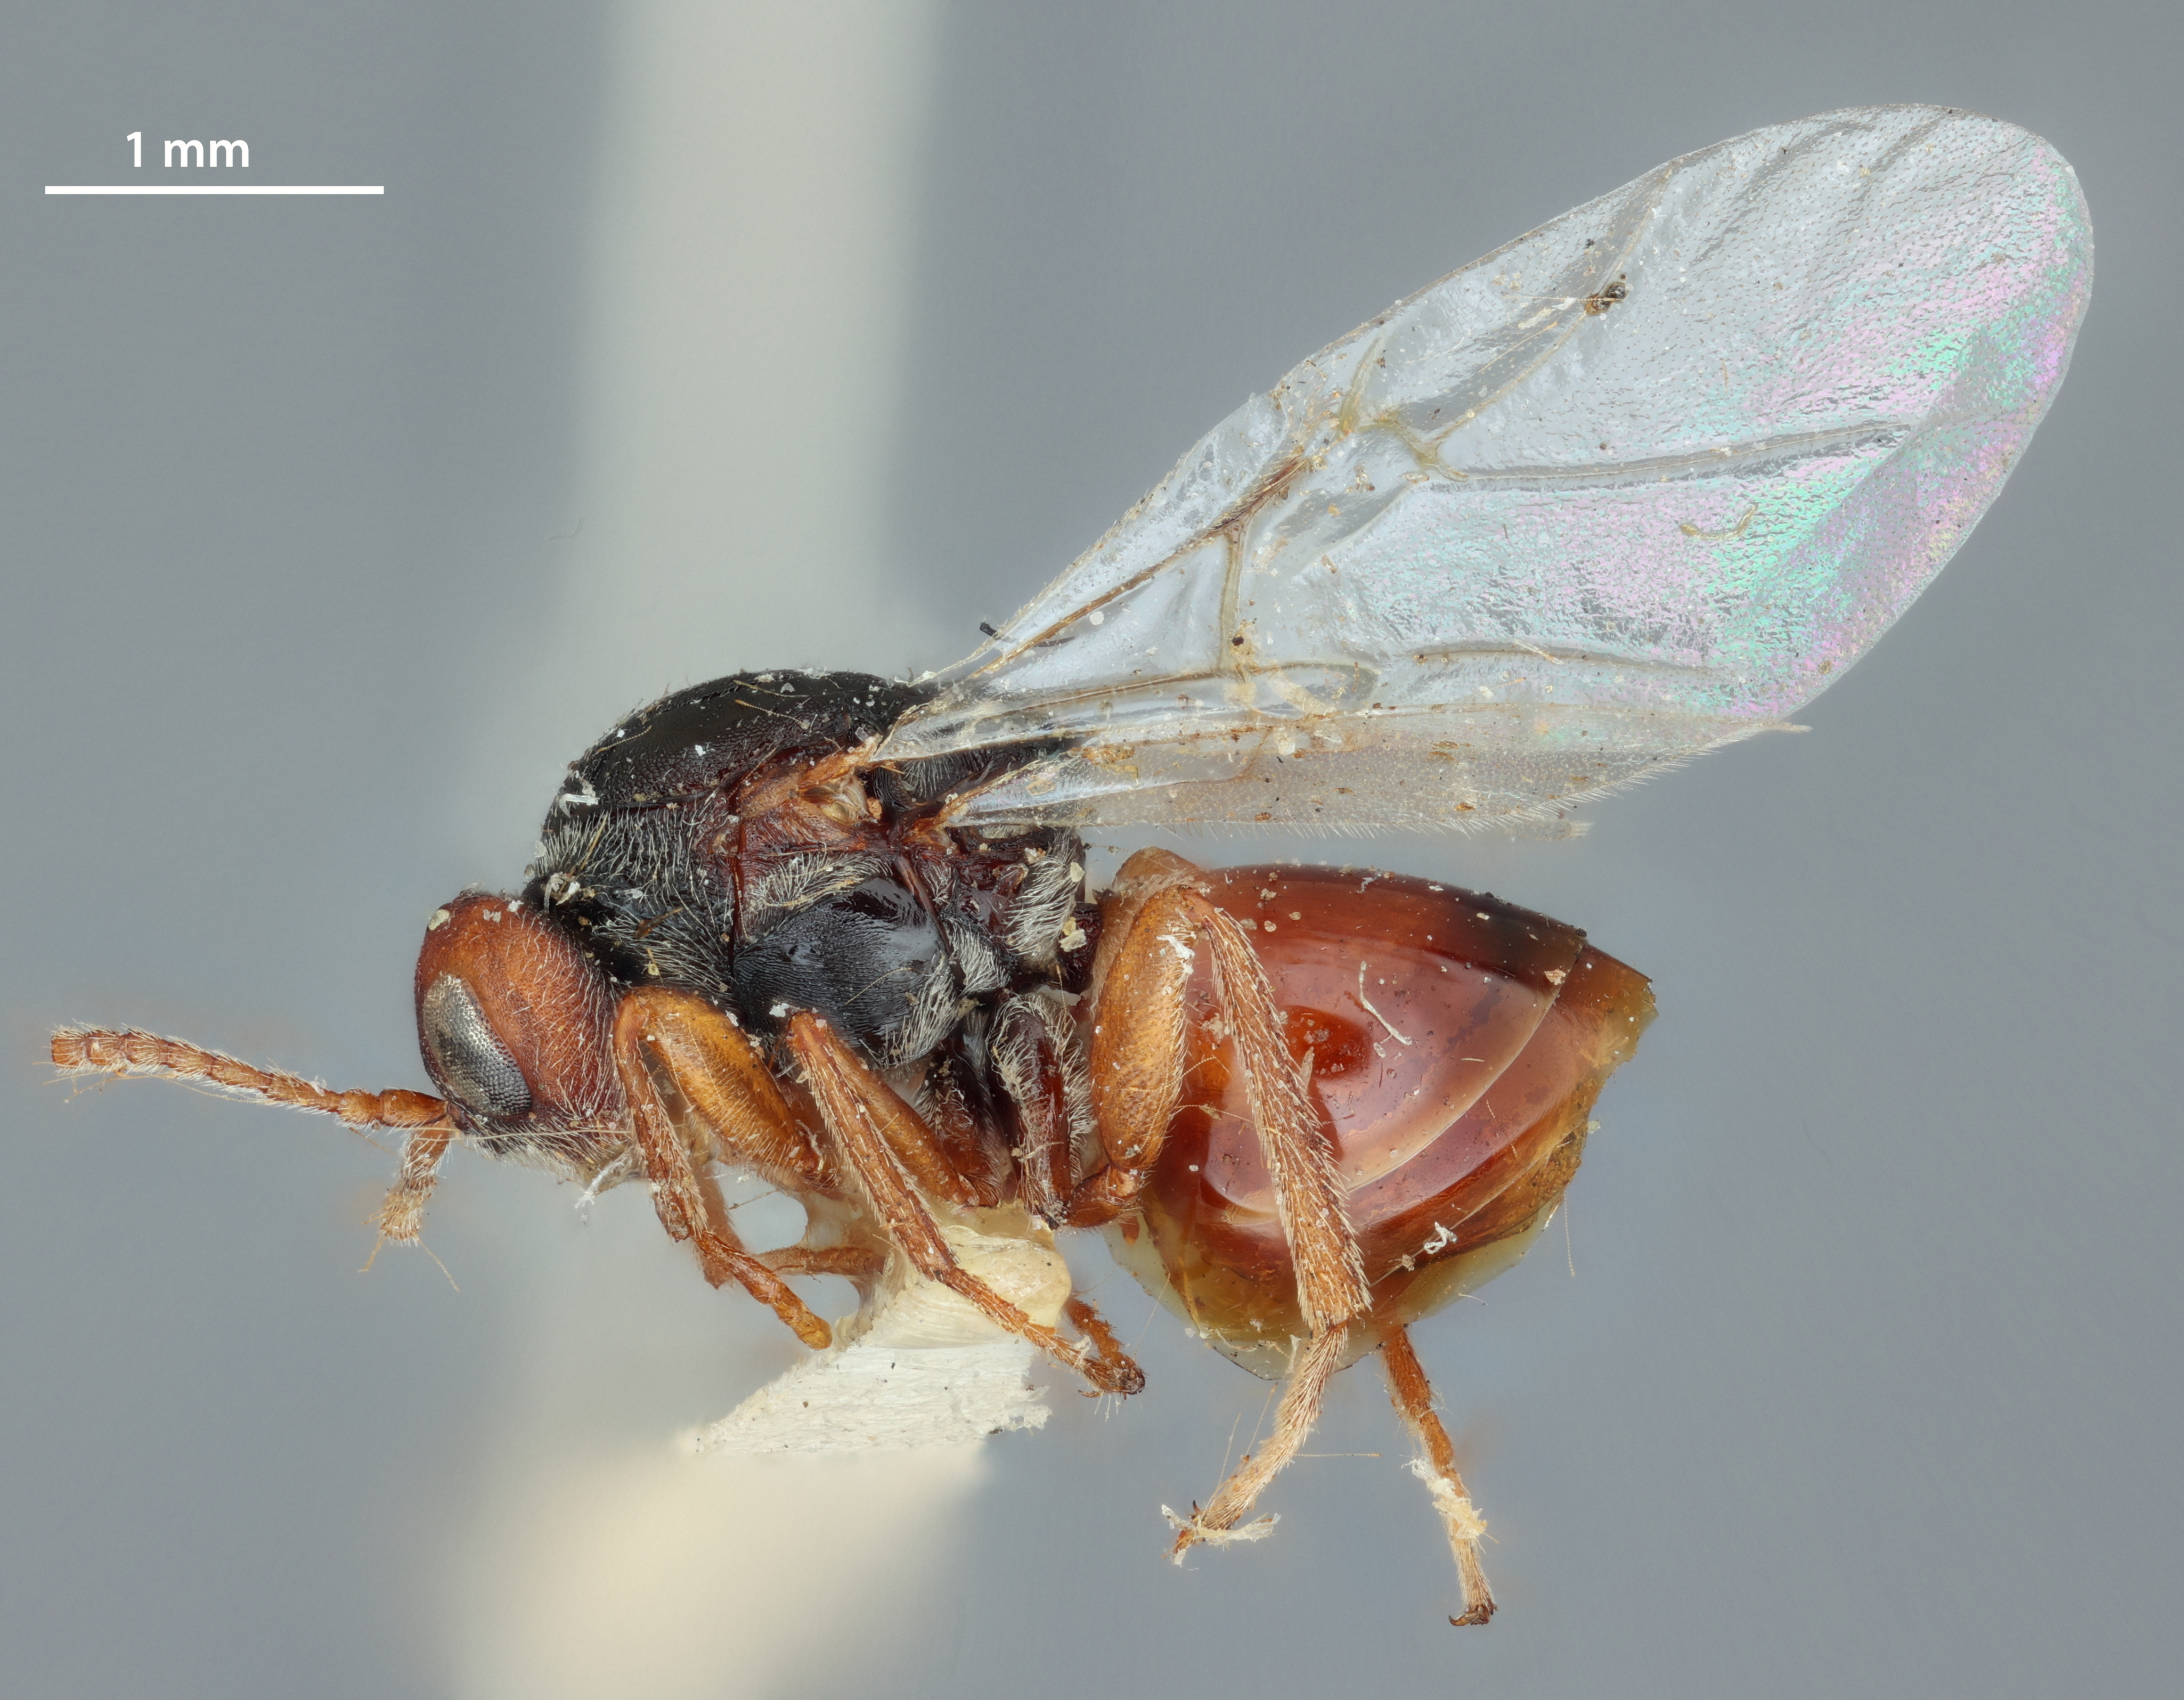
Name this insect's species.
Andricus brevicornis
